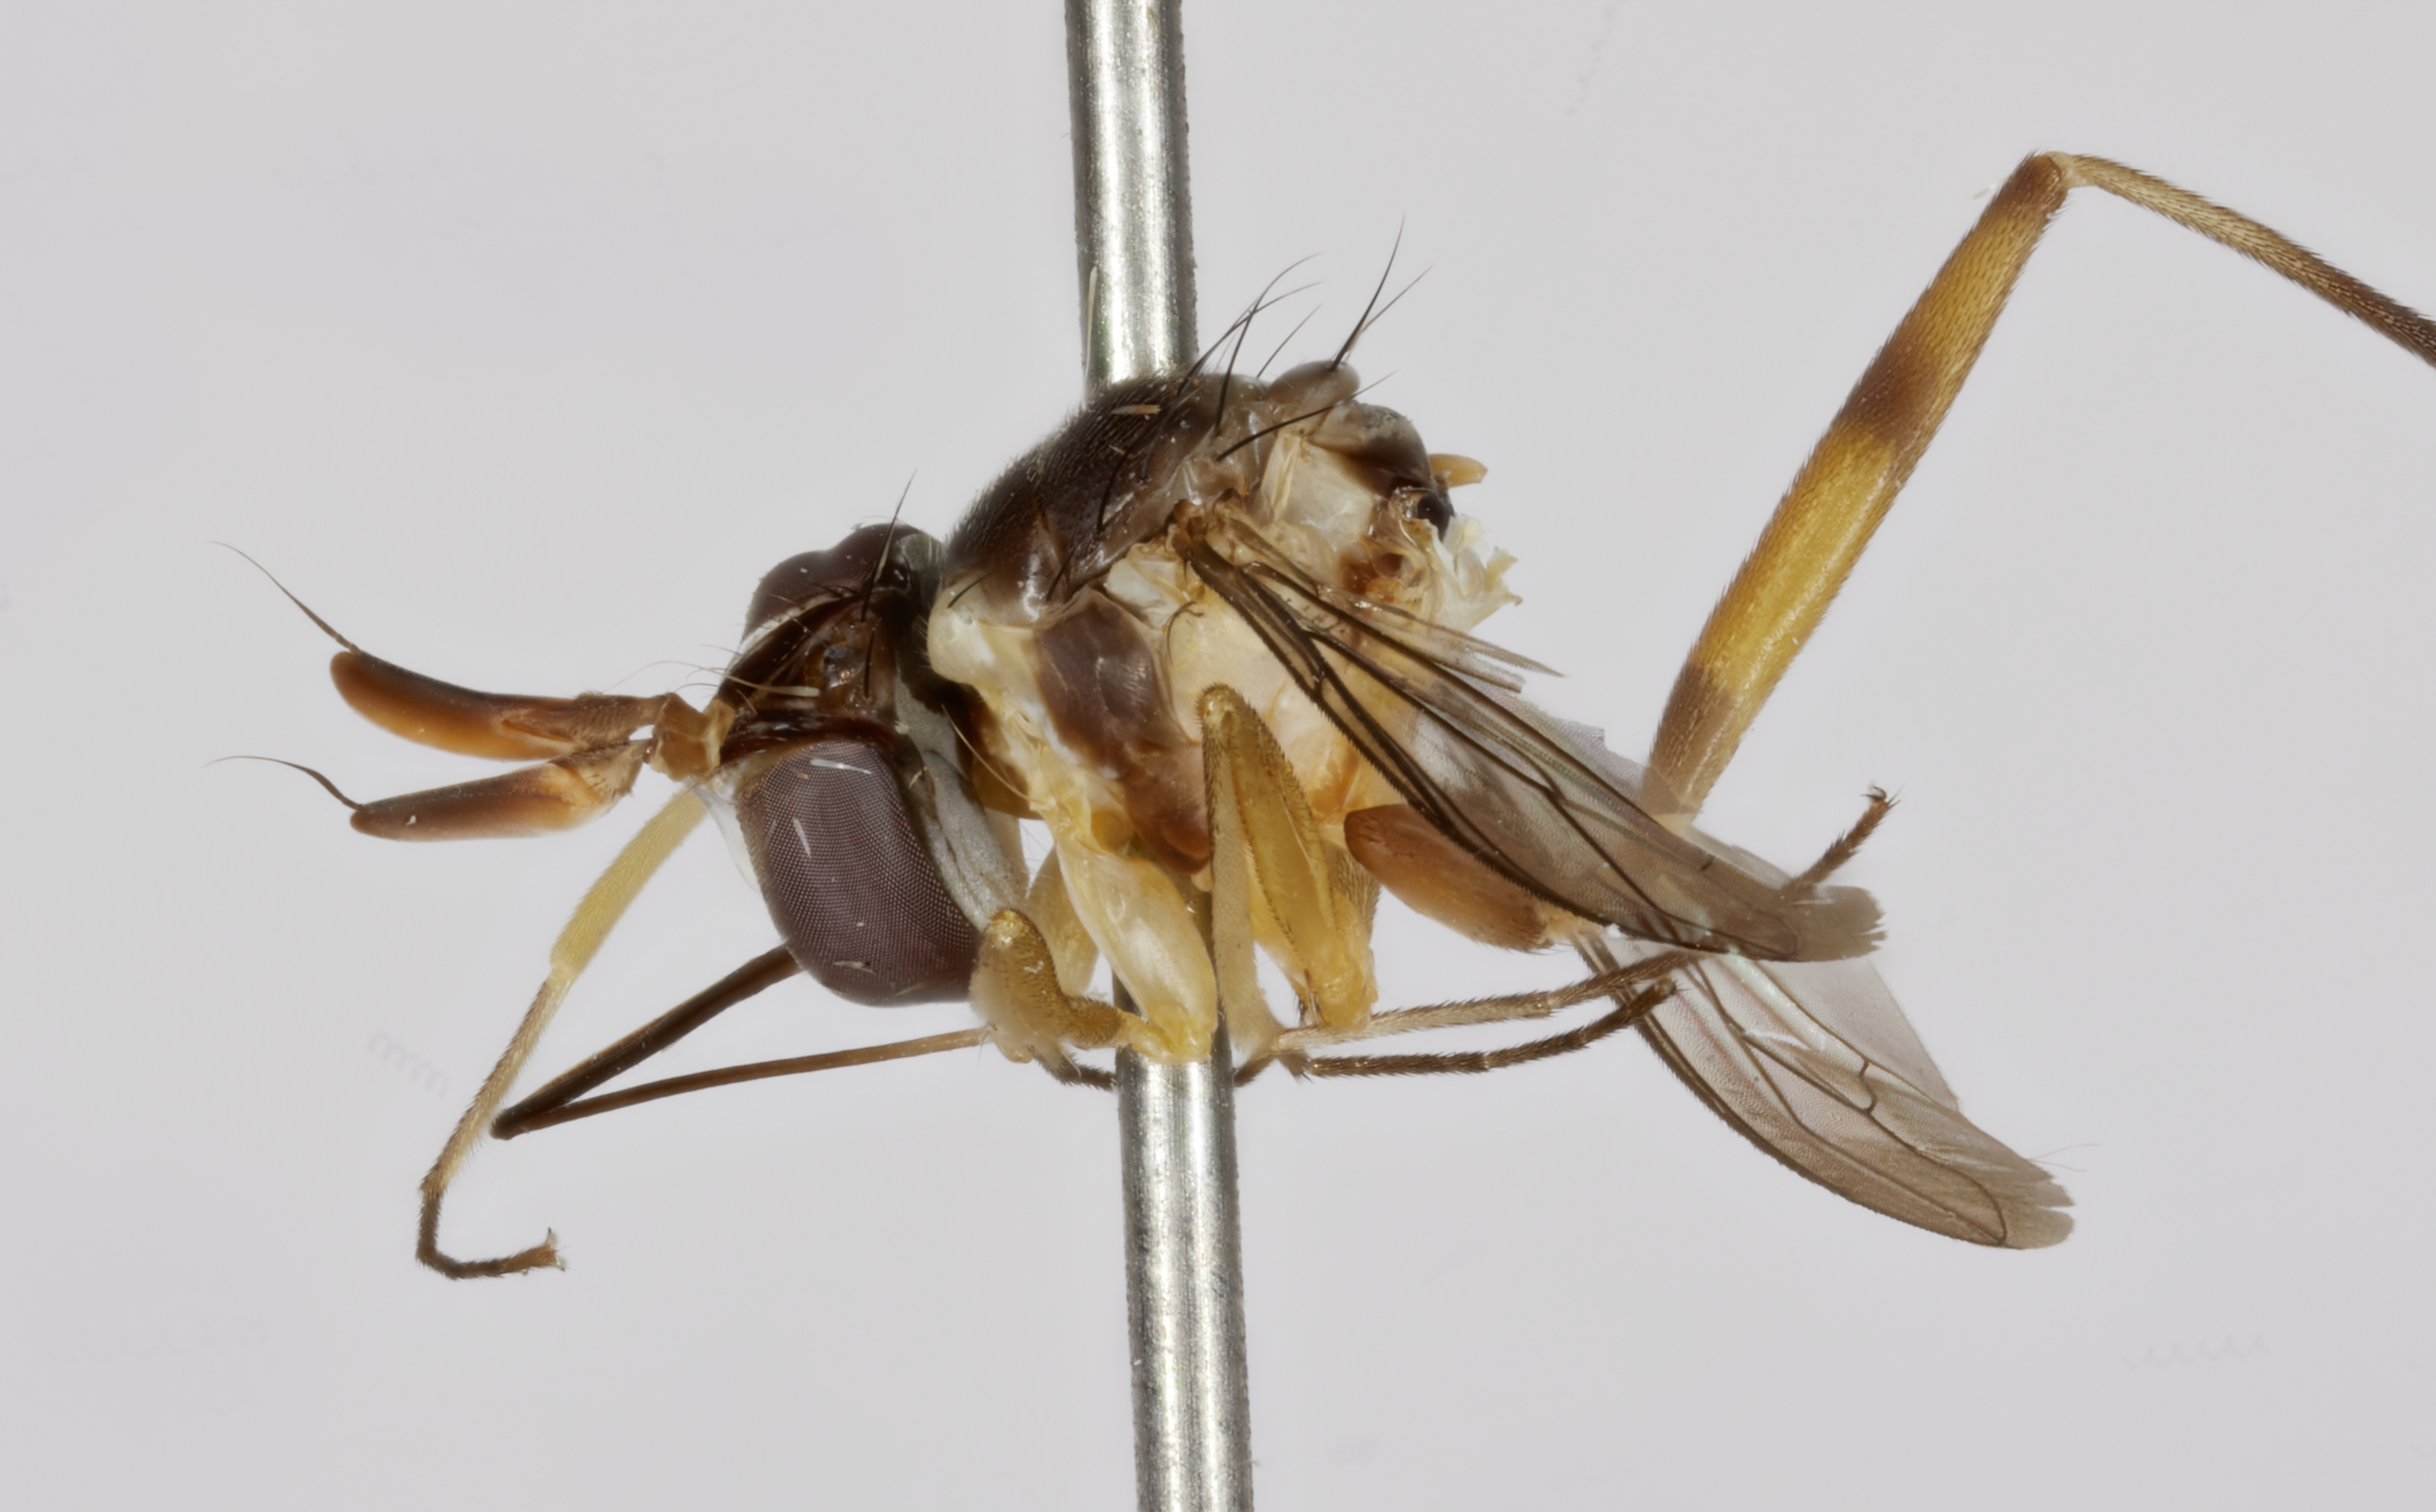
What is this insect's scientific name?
Stylogaster triannulata
